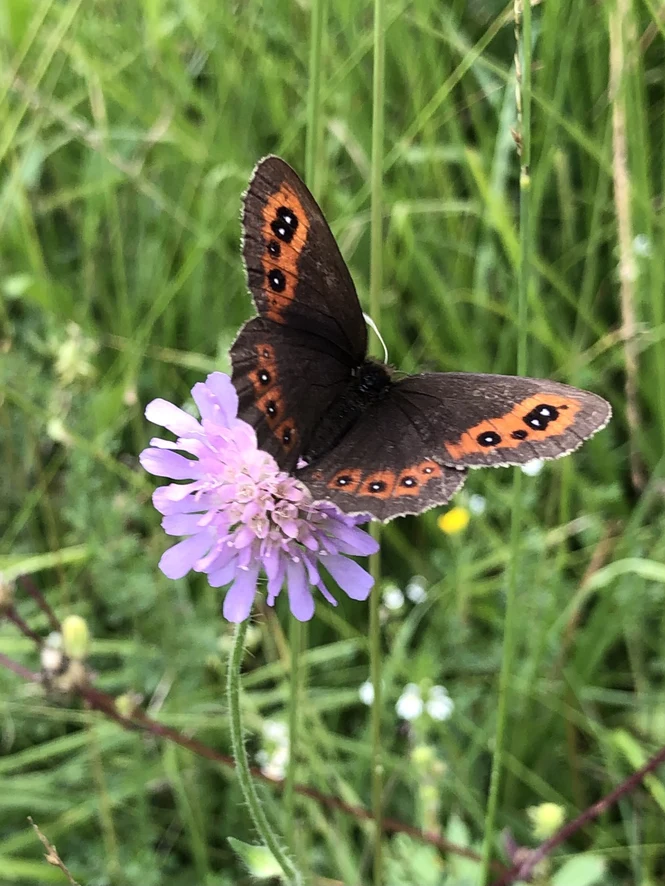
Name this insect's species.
Erebia aethiops
